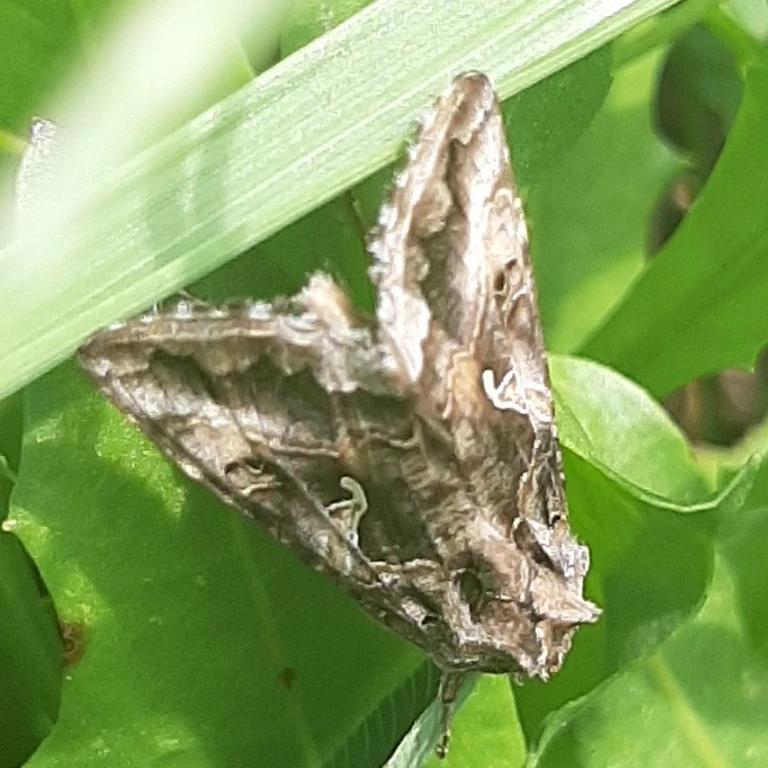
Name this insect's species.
Autographa gamma
